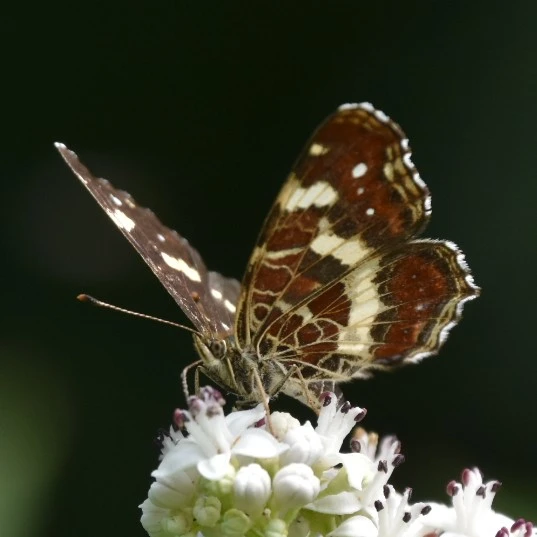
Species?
Araschnia levana
